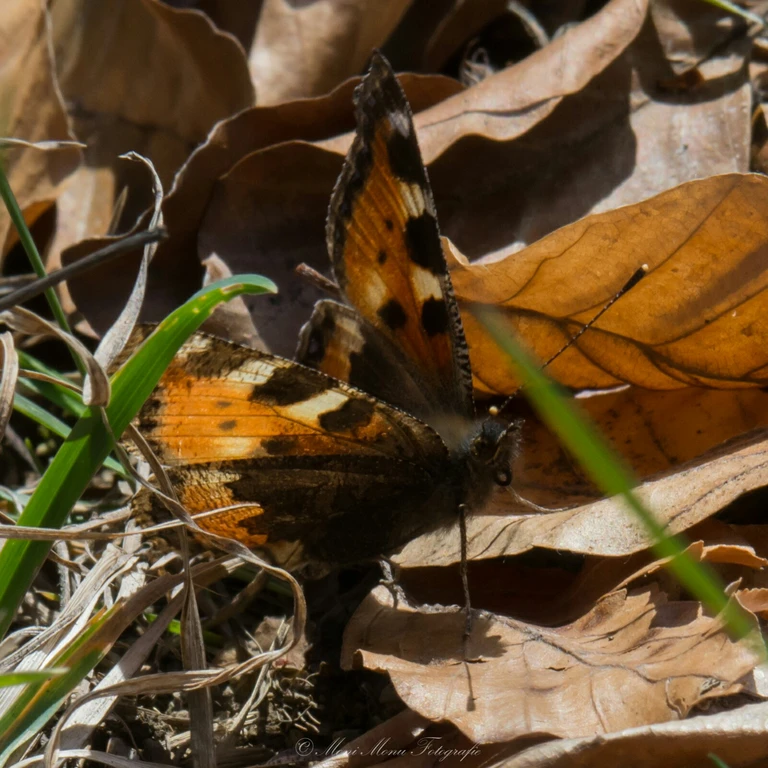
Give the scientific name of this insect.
Aglais urticae
